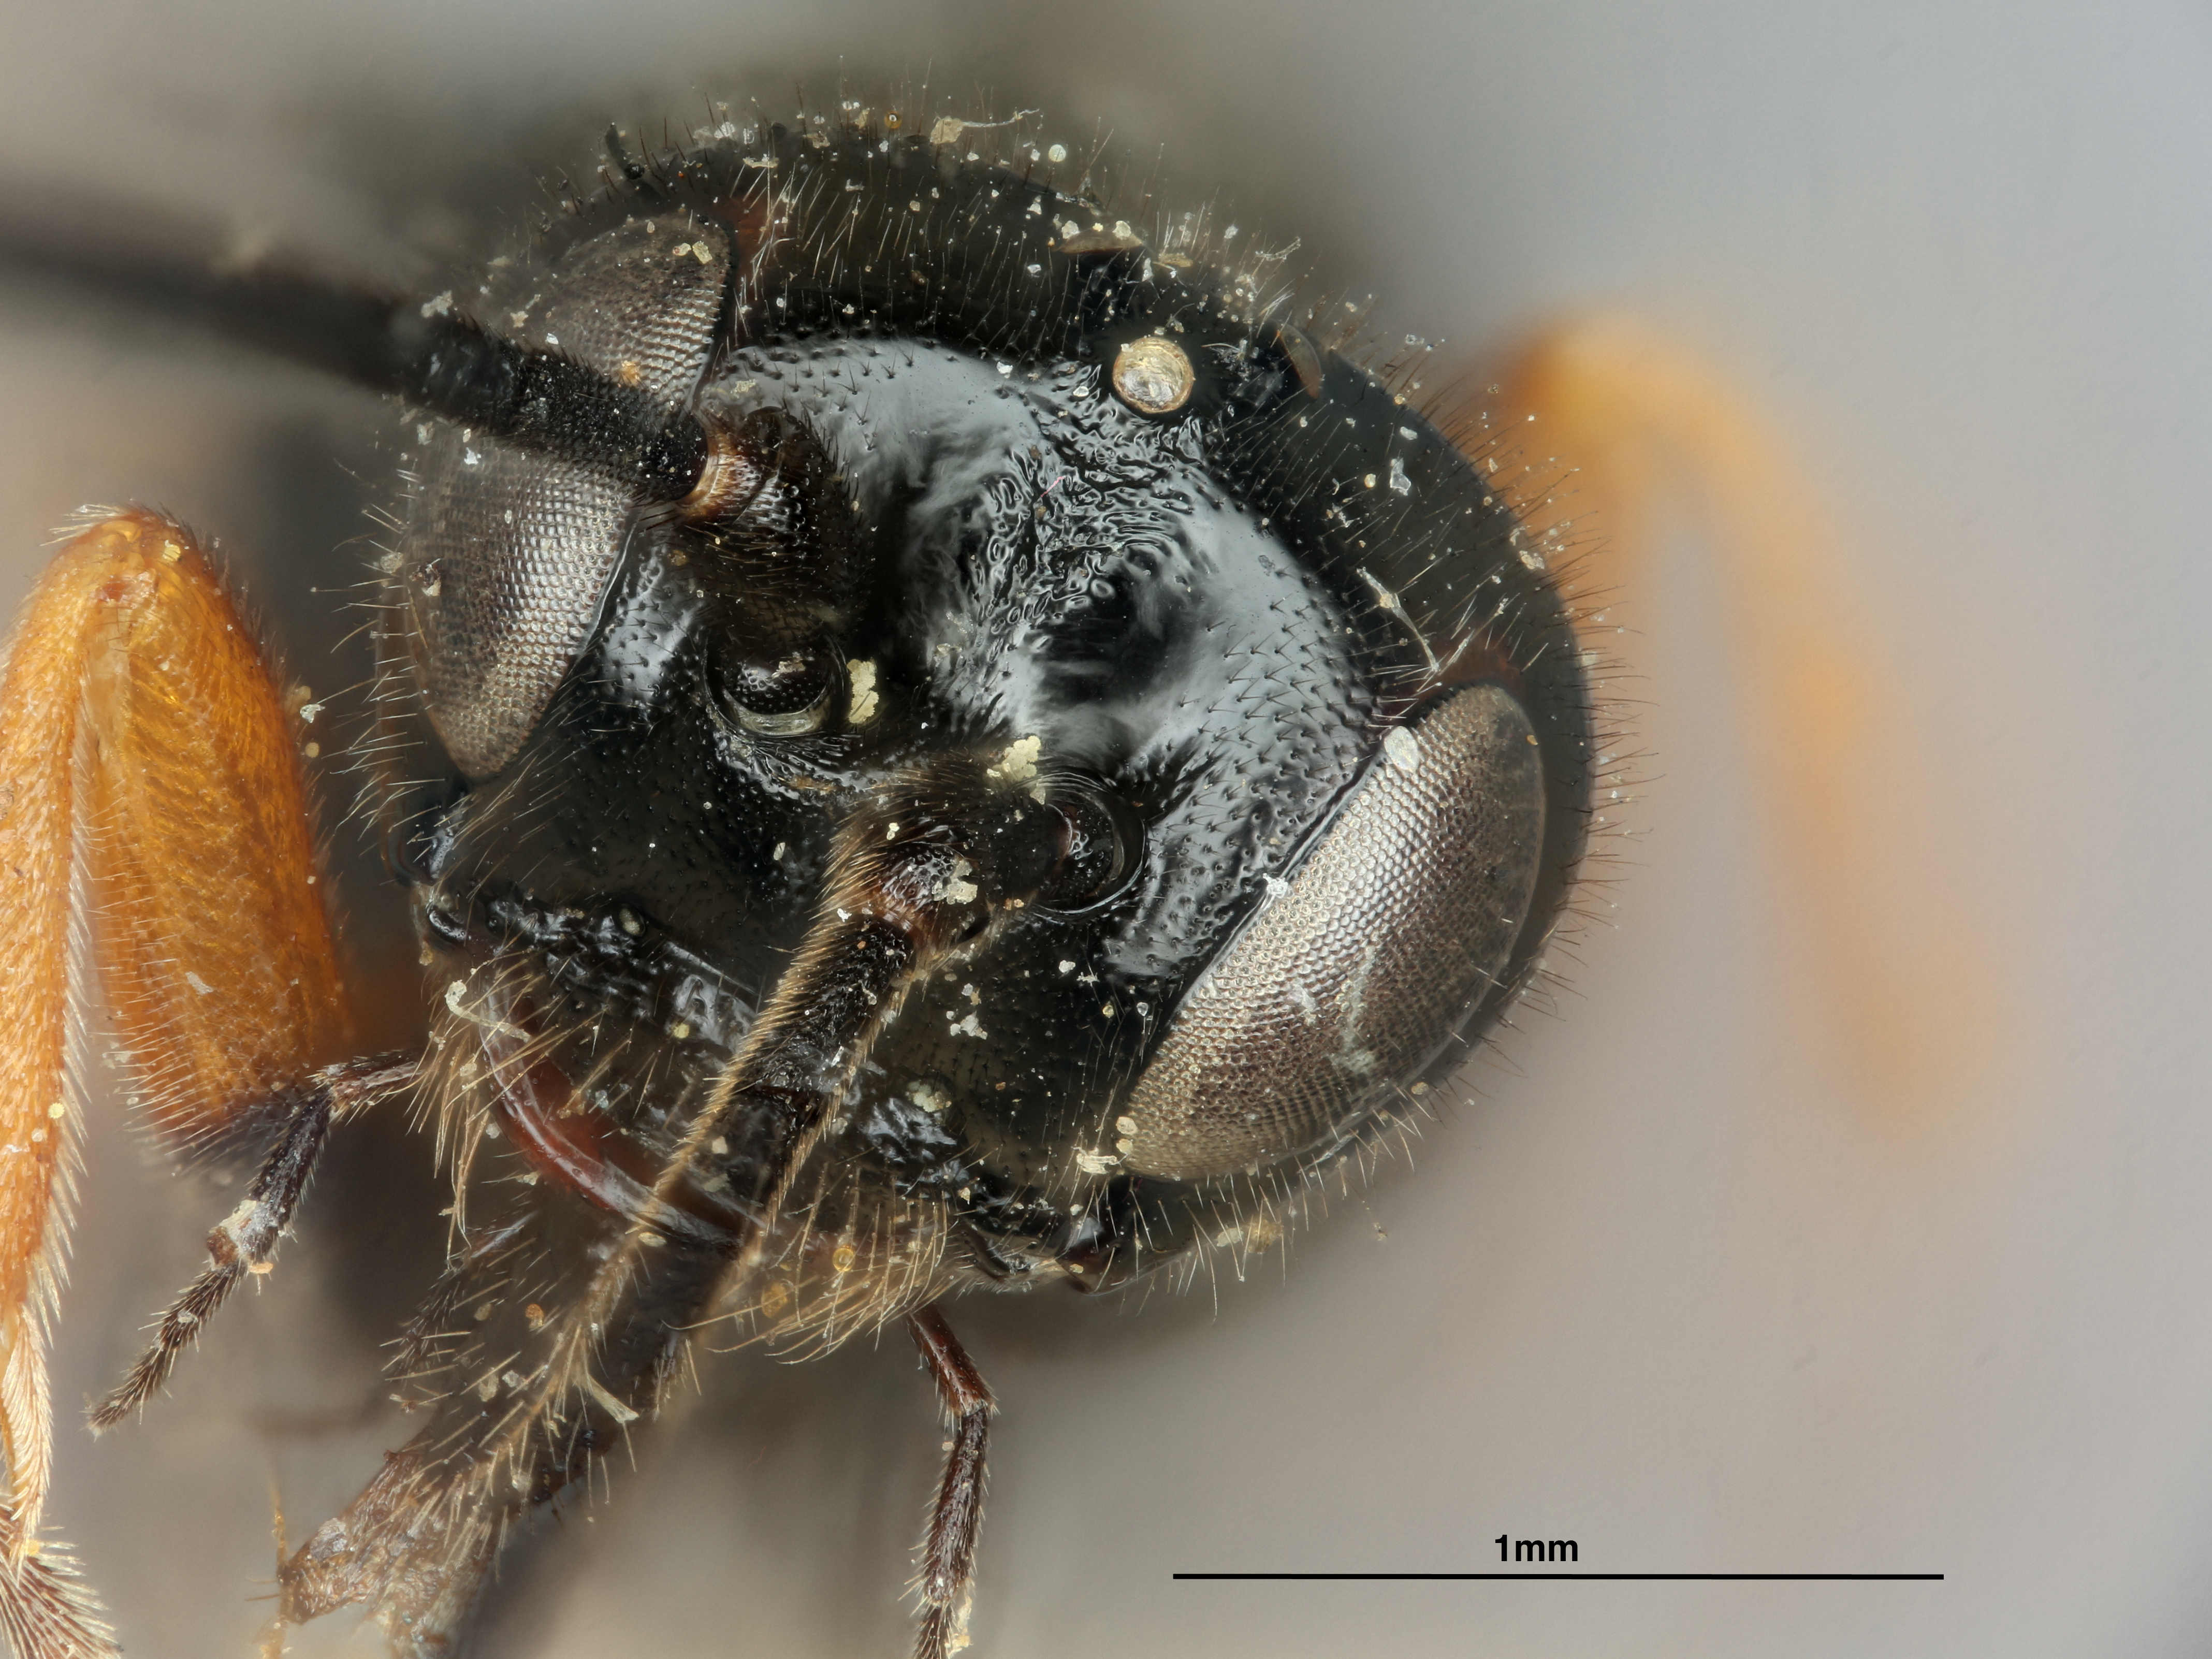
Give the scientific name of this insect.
Toxoneura californica
